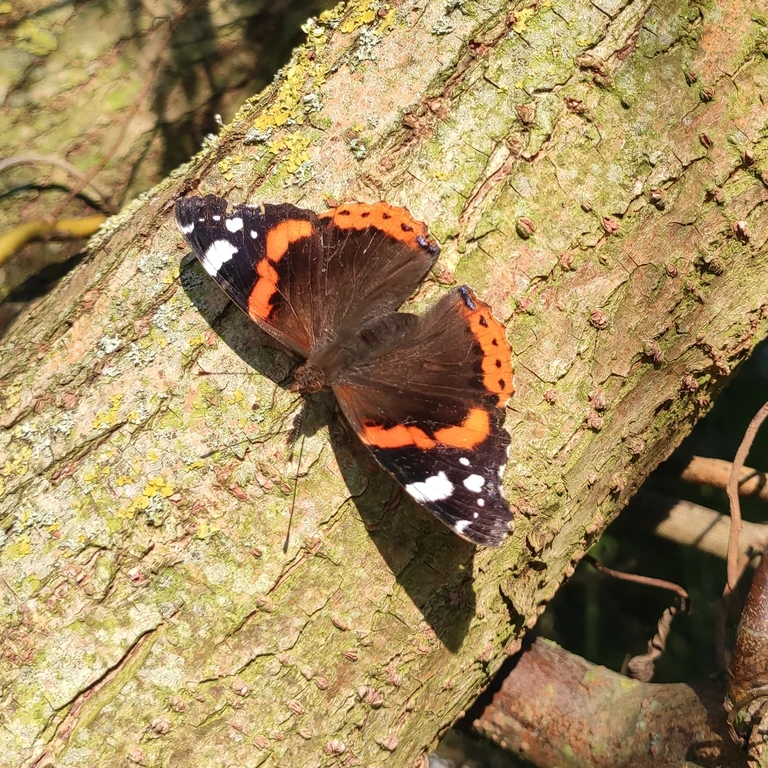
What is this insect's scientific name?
Vanessa atalanta
